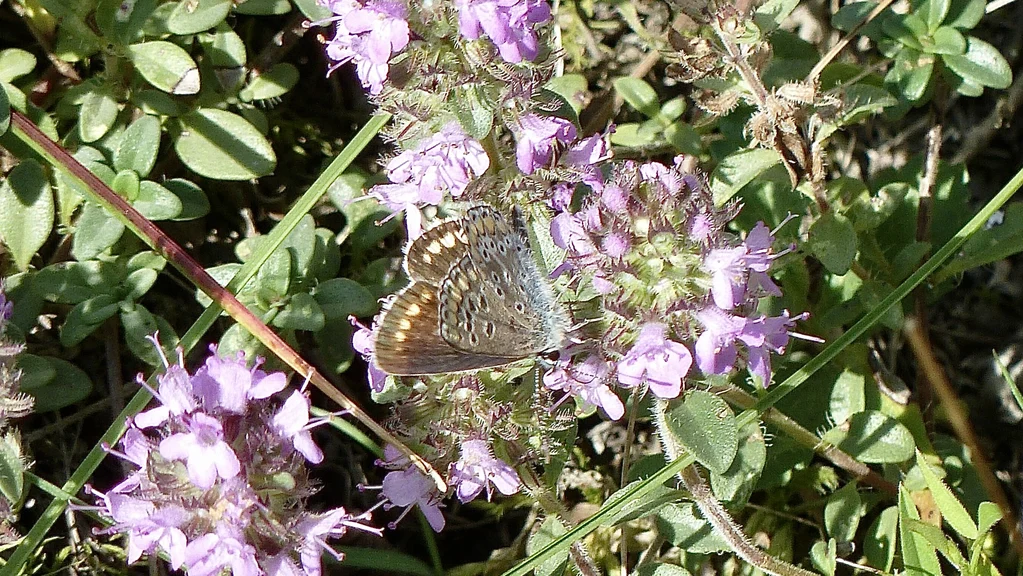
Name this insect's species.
Aricia agestis/artaxerxes
